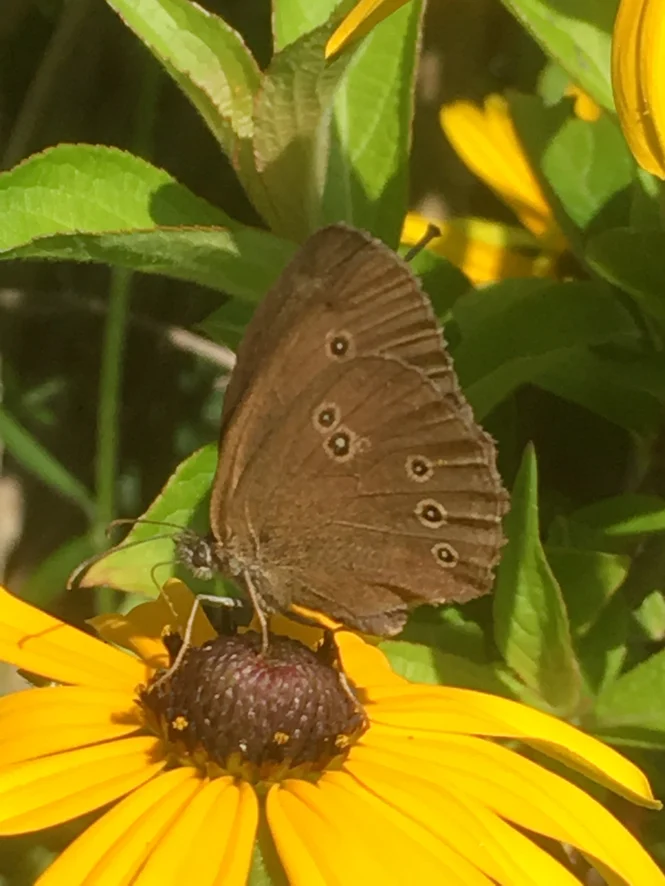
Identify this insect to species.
Aphantopus hyperantus
